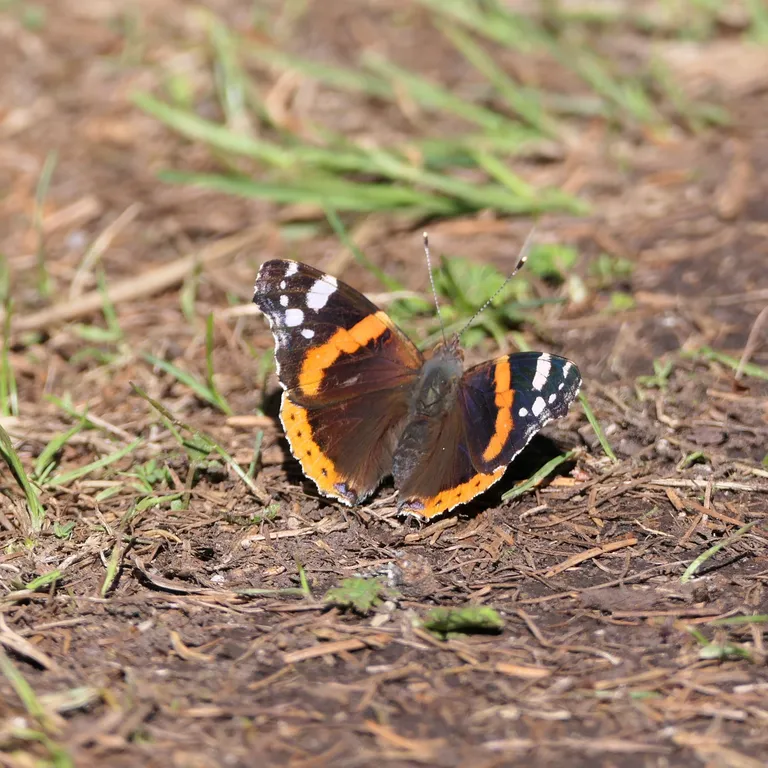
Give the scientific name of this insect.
Vanessa atalanta
